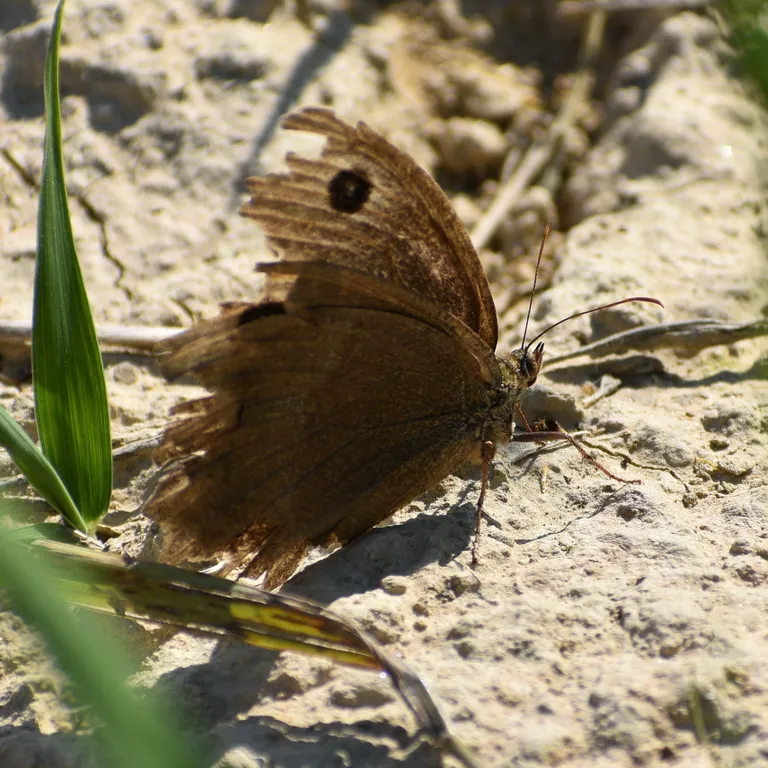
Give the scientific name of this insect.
Minois dryas
